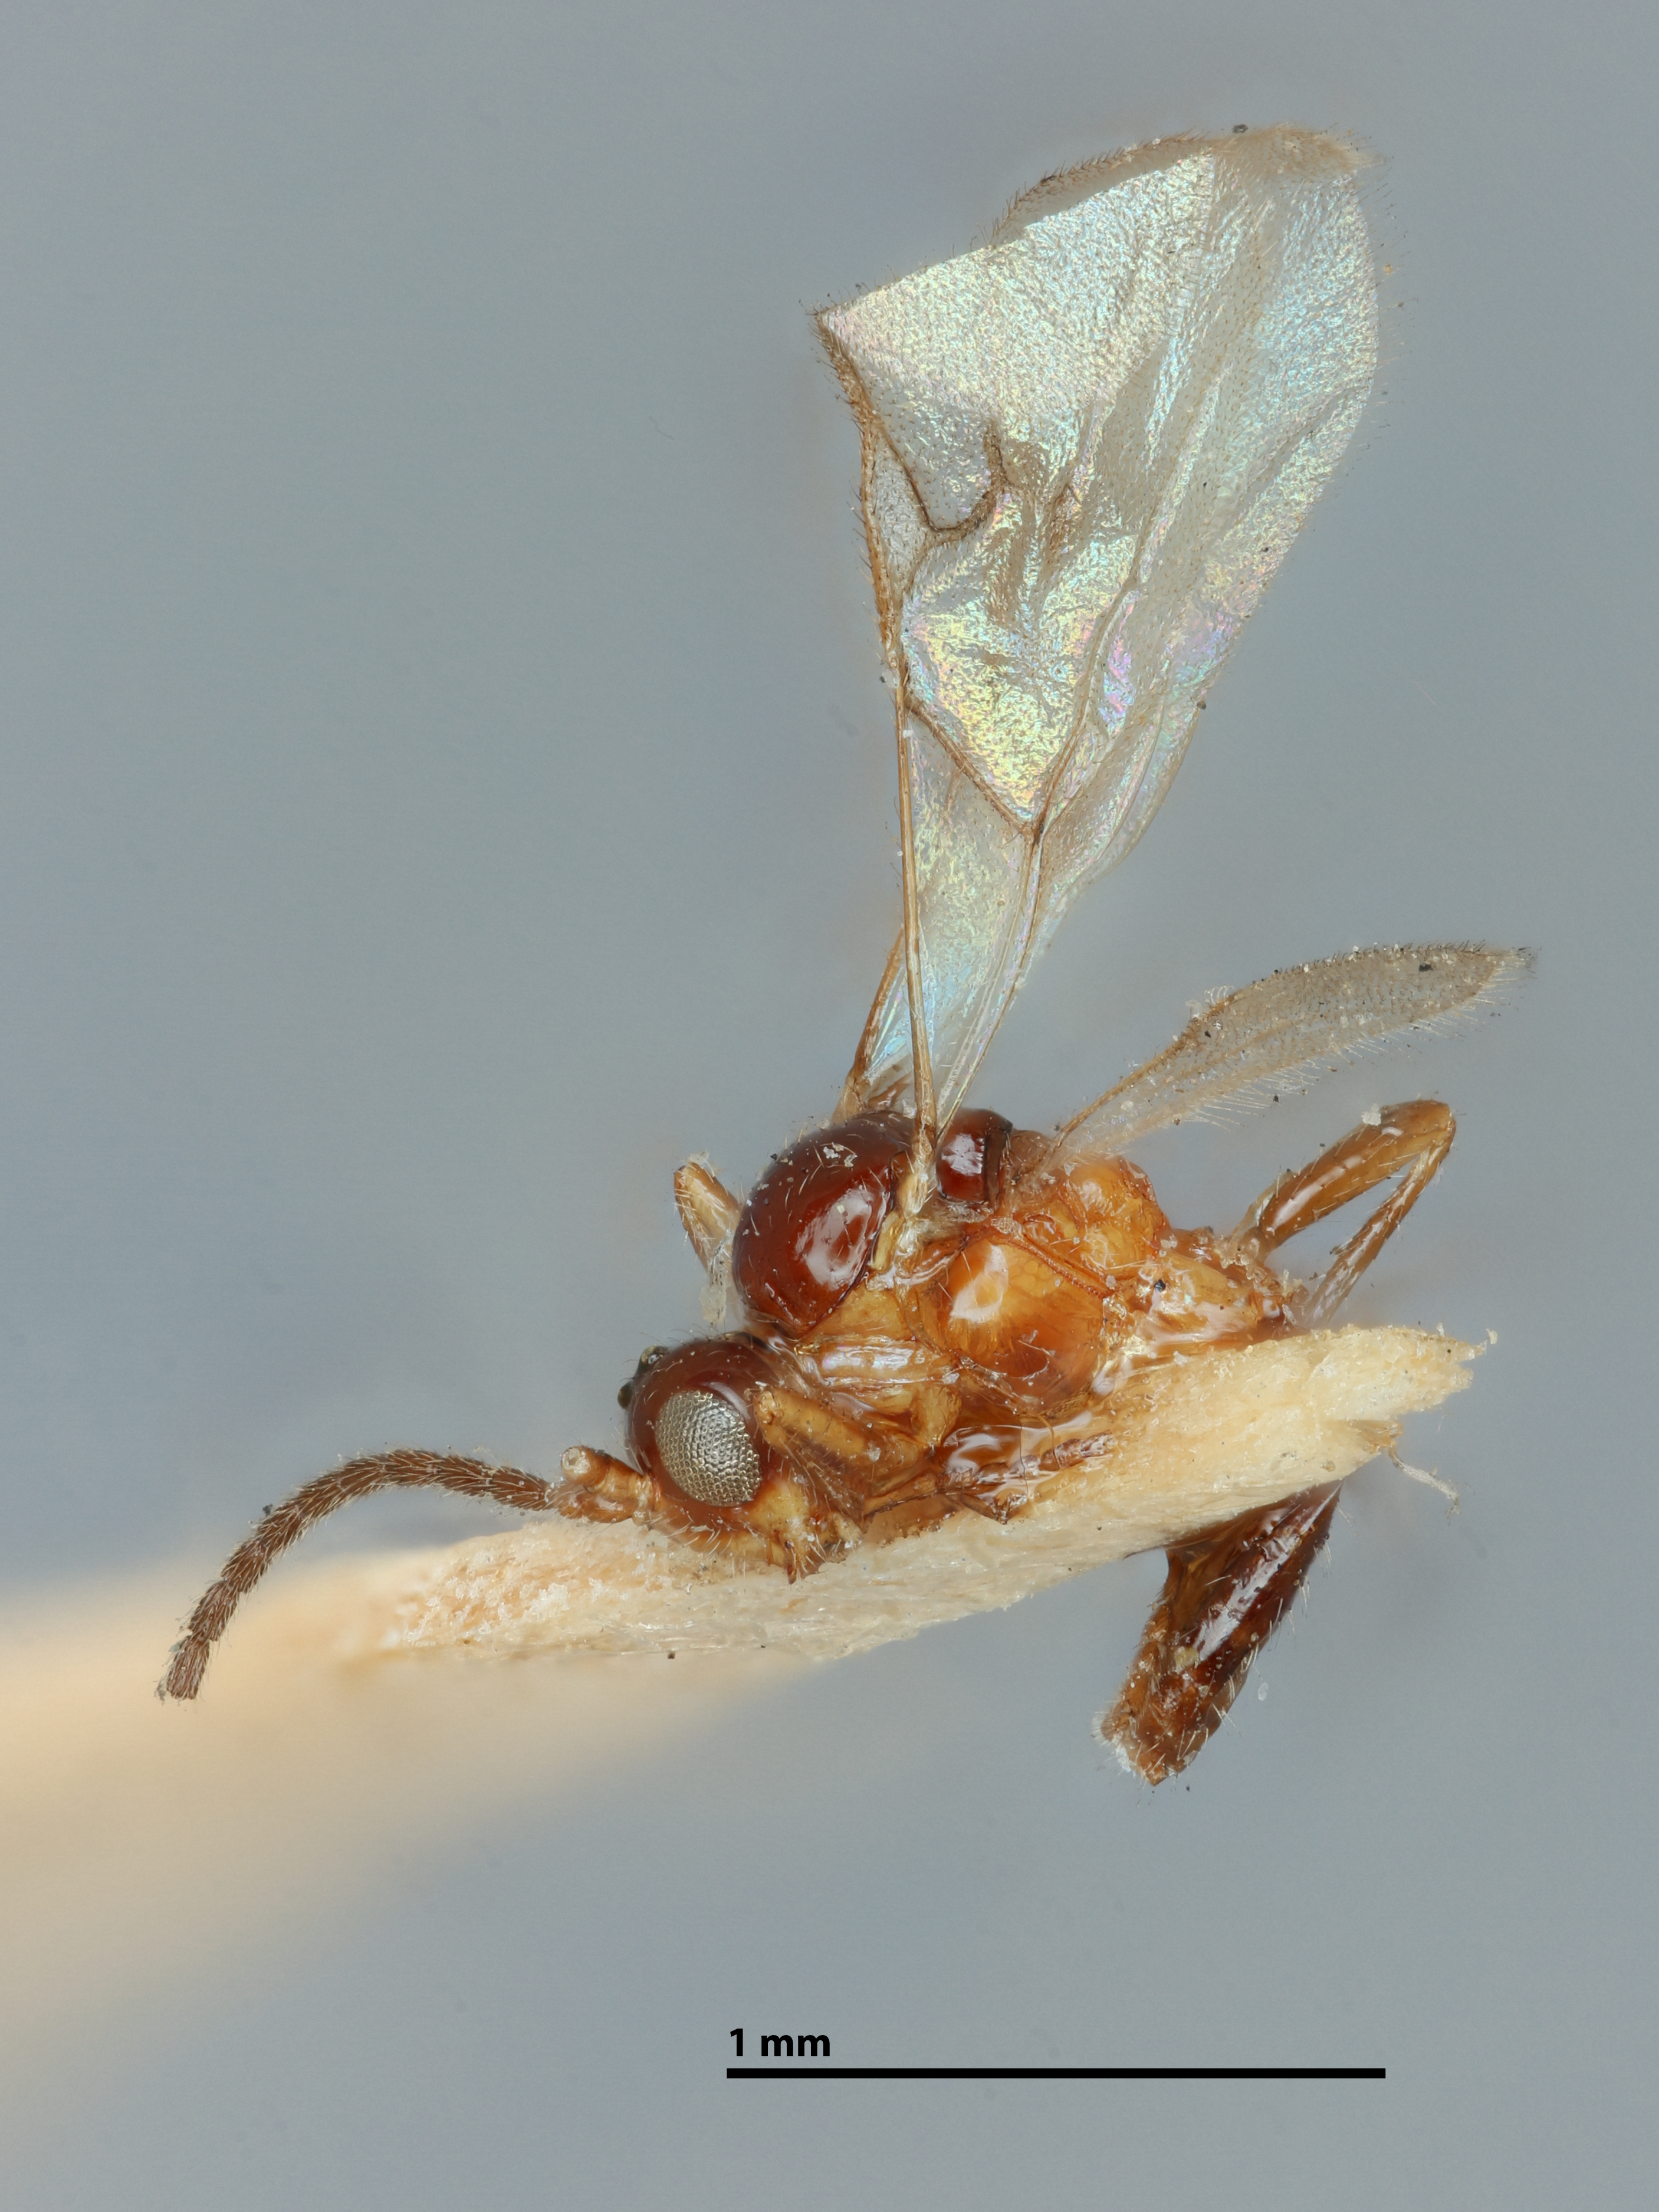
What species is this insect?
Lysiphlebus multiarticulatus
